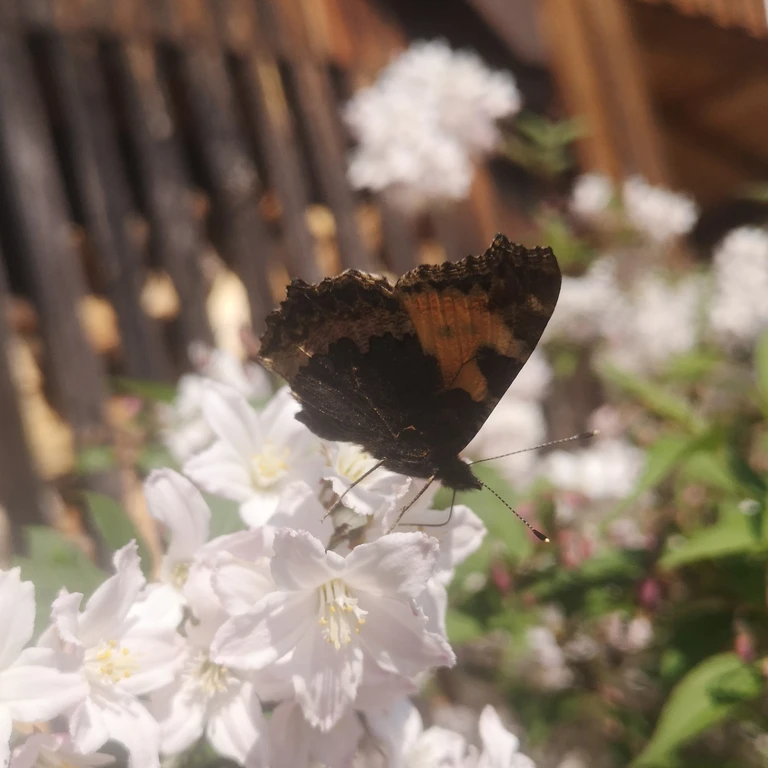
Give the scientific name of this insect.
Aglais urticae
